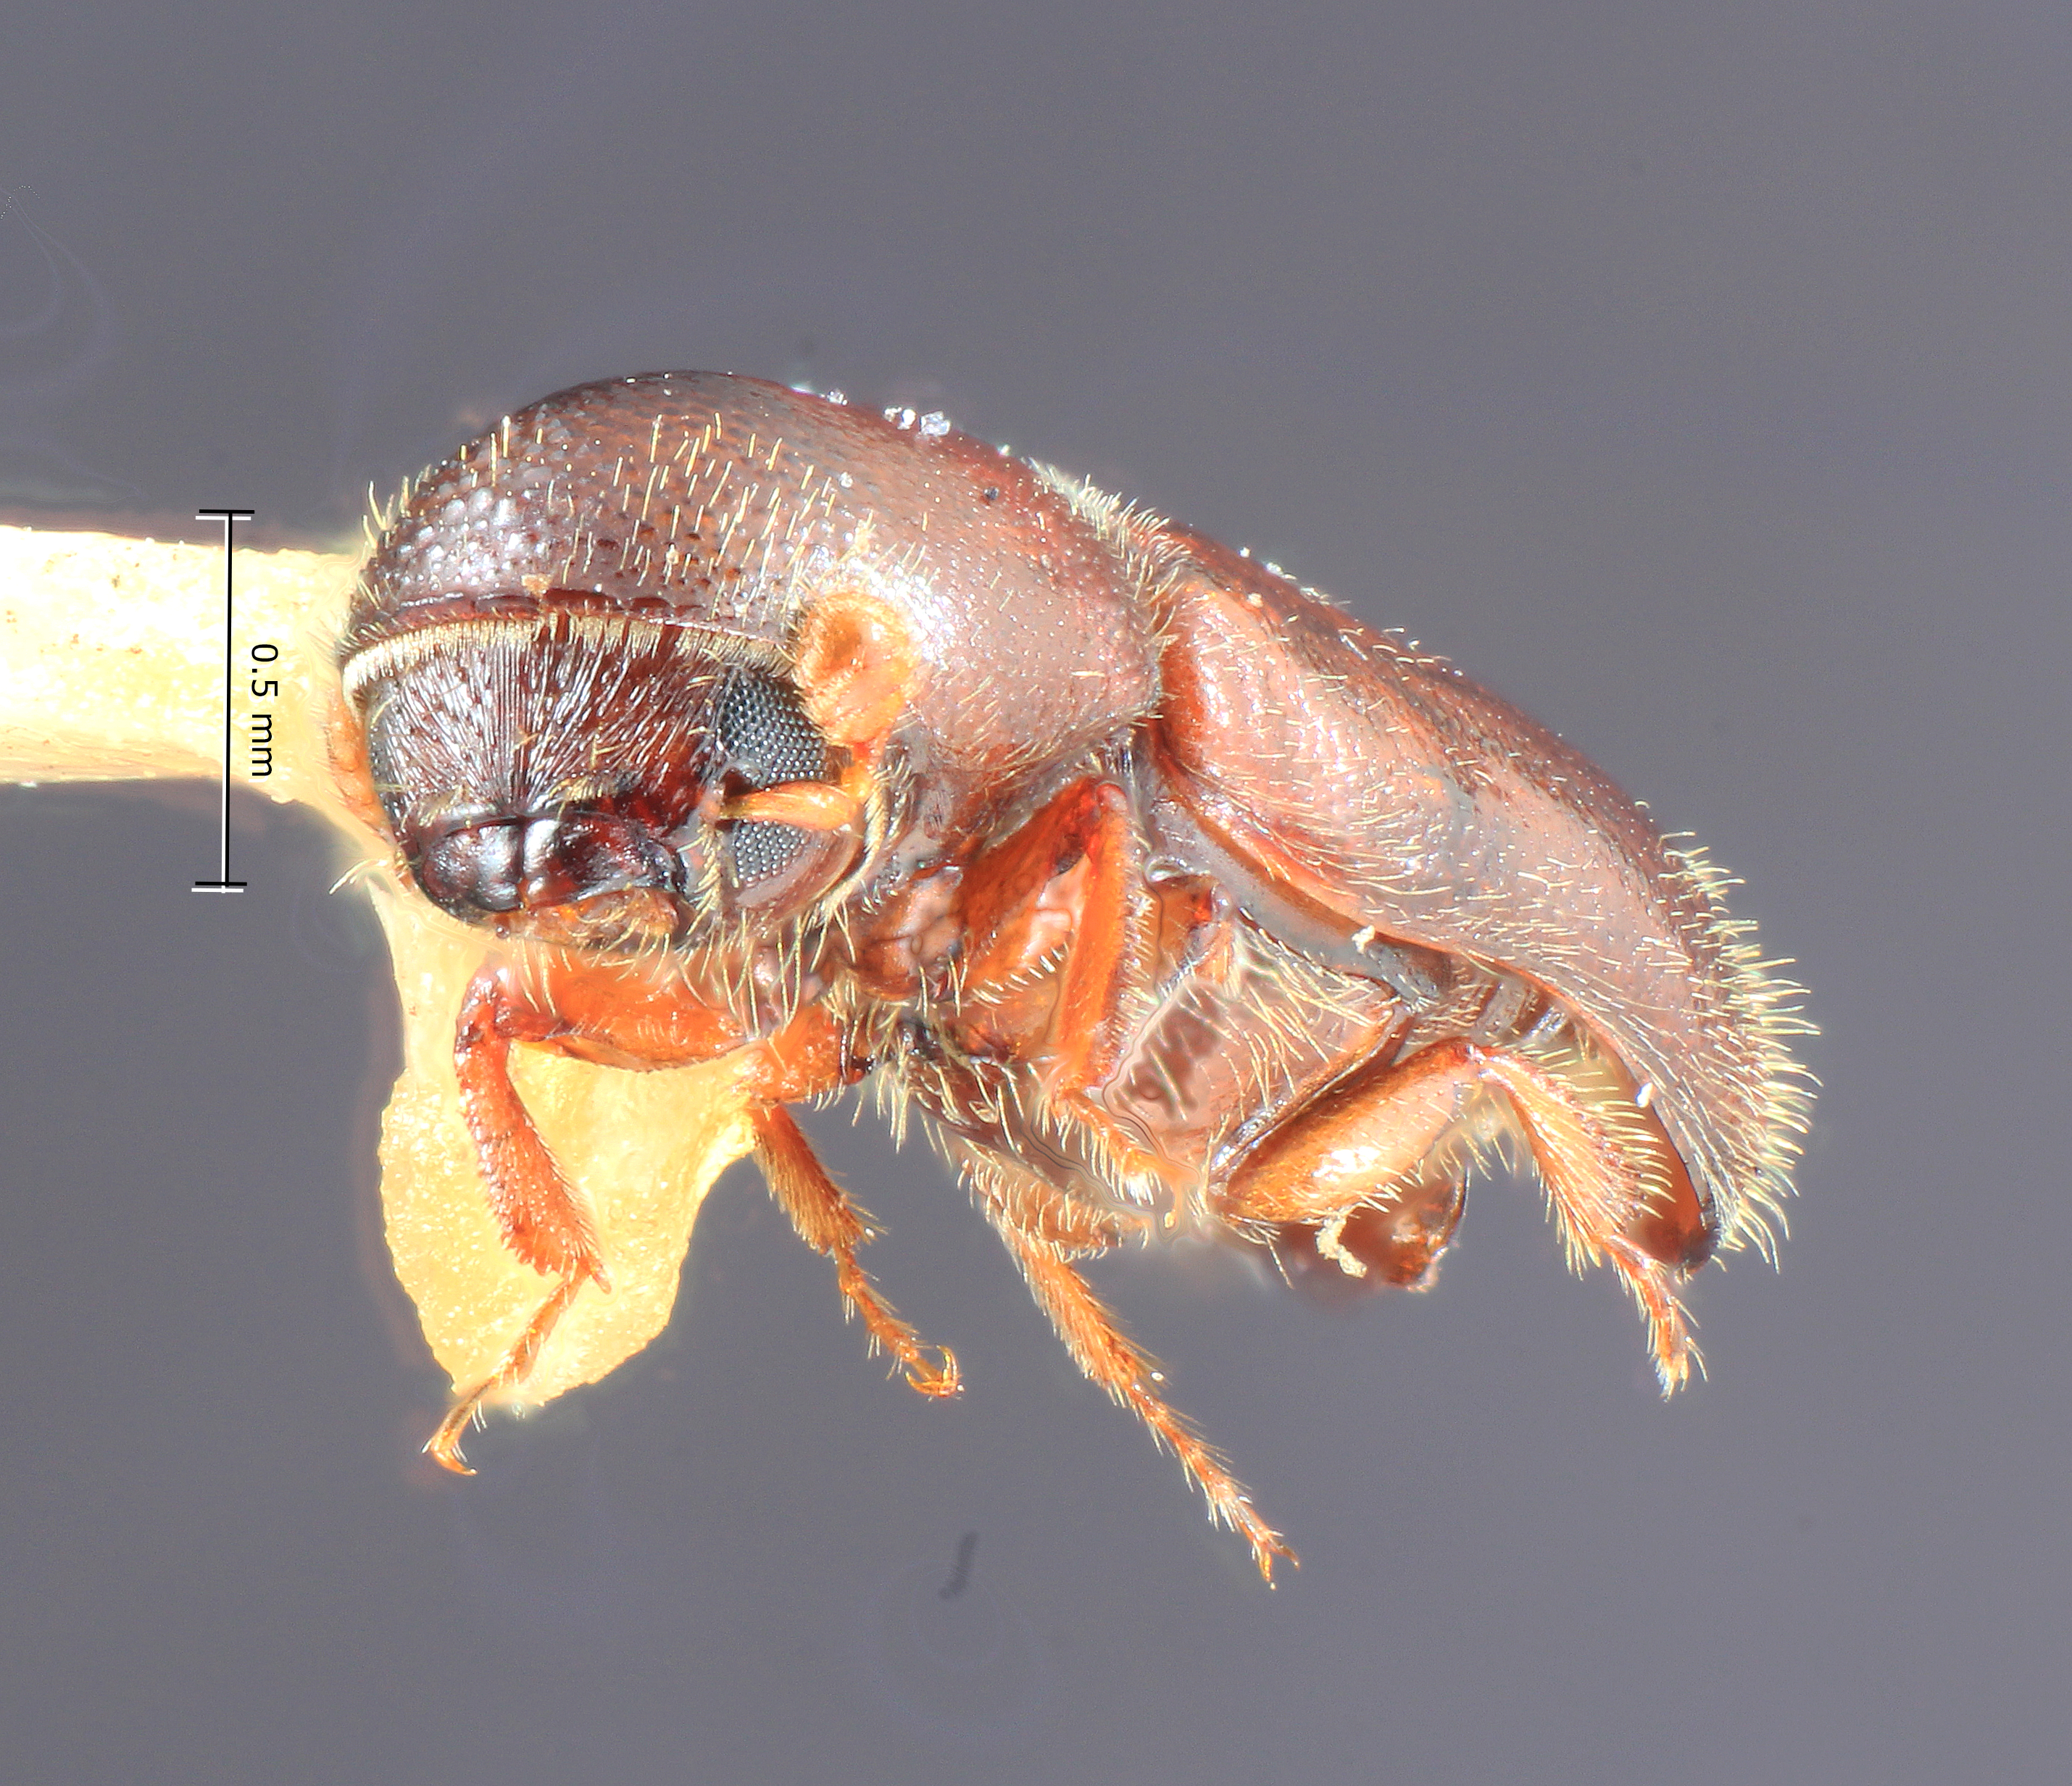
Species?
Gnathotrichus nimifrons
